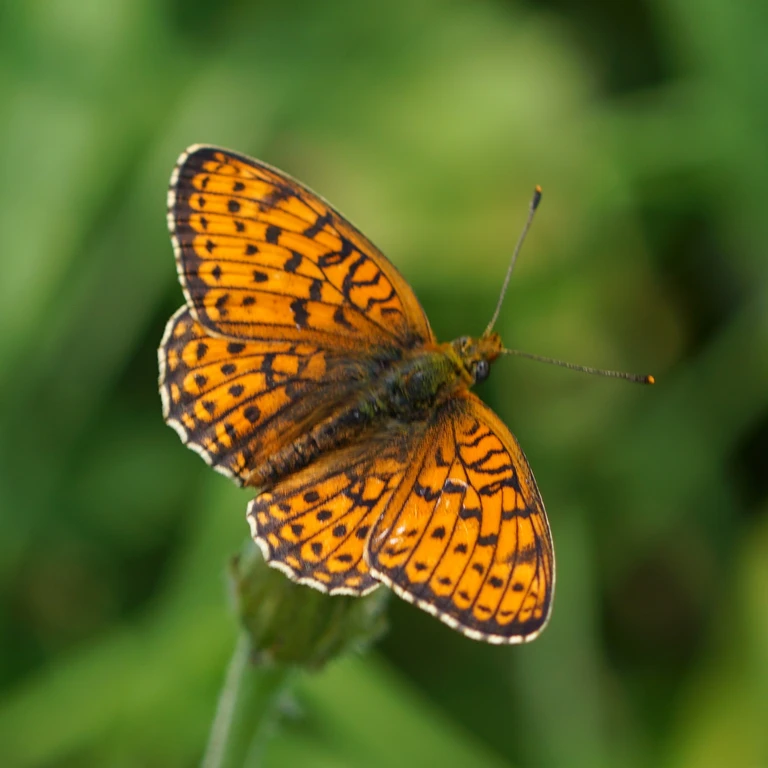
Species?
Brenthis hecate
